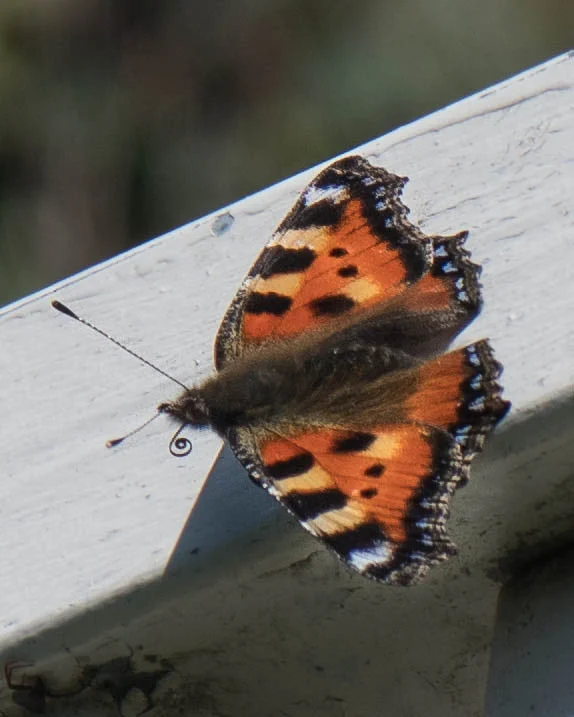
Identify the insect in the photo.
Aglais urticae
